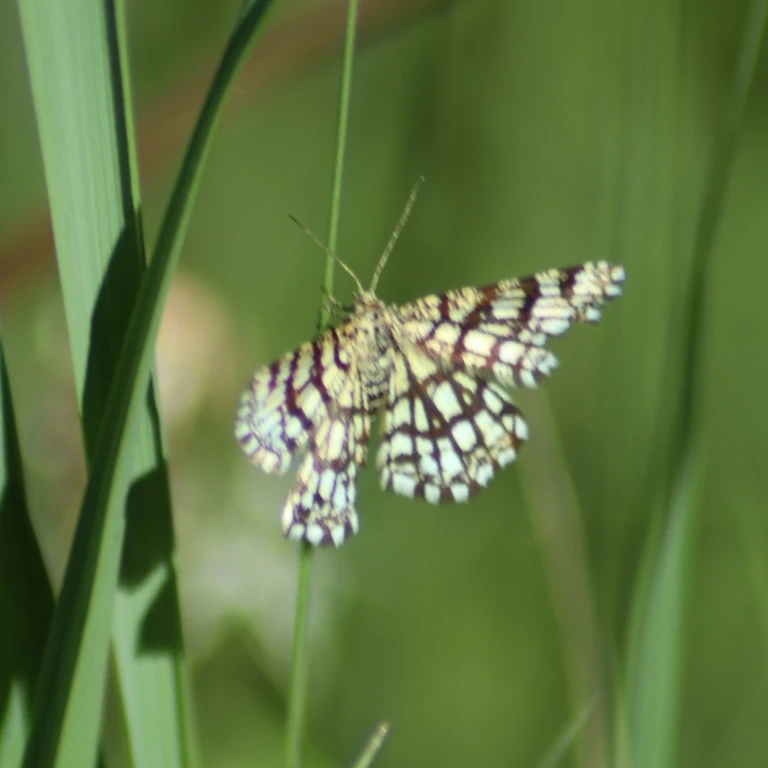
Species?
Chiasmia clathrata
